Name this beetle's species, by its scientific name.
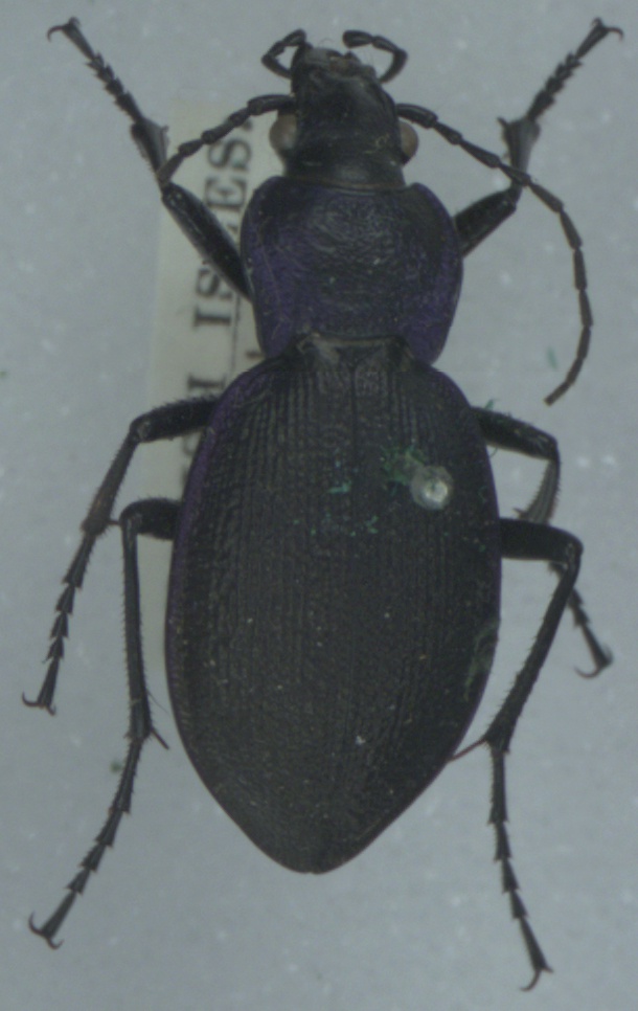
Carabus problematicus
